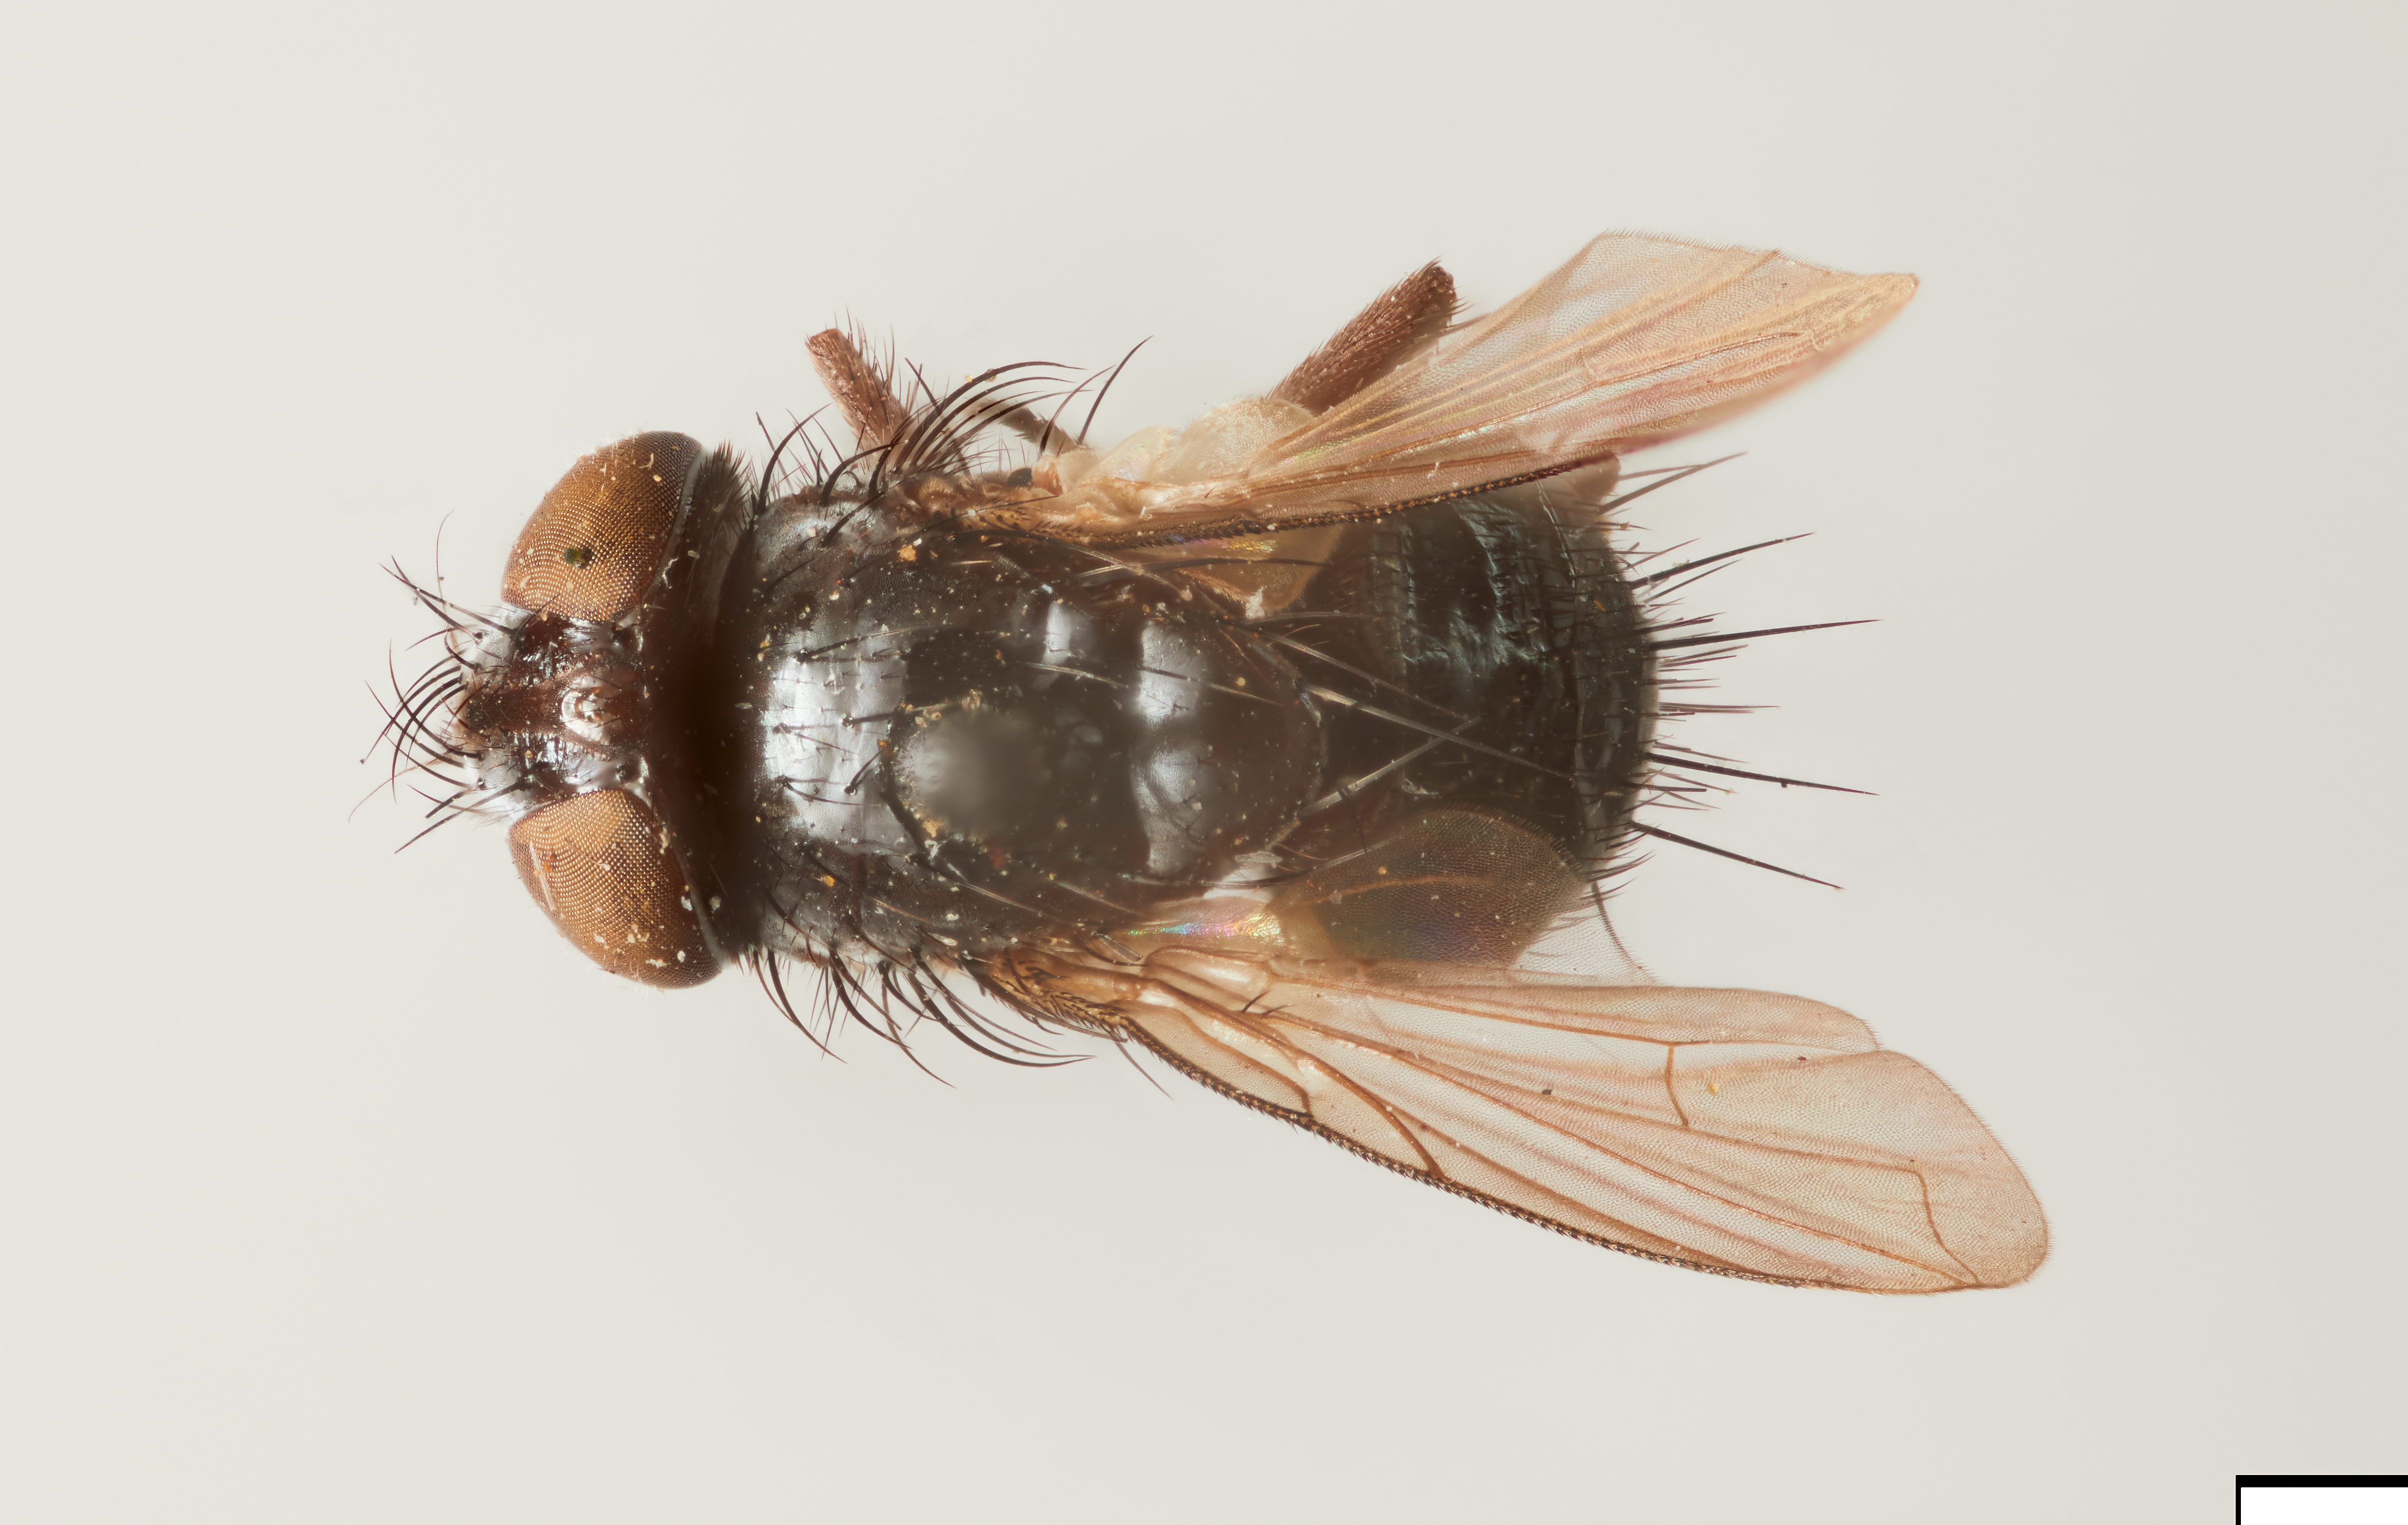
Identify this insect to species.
Euloewiodoria eulalia
